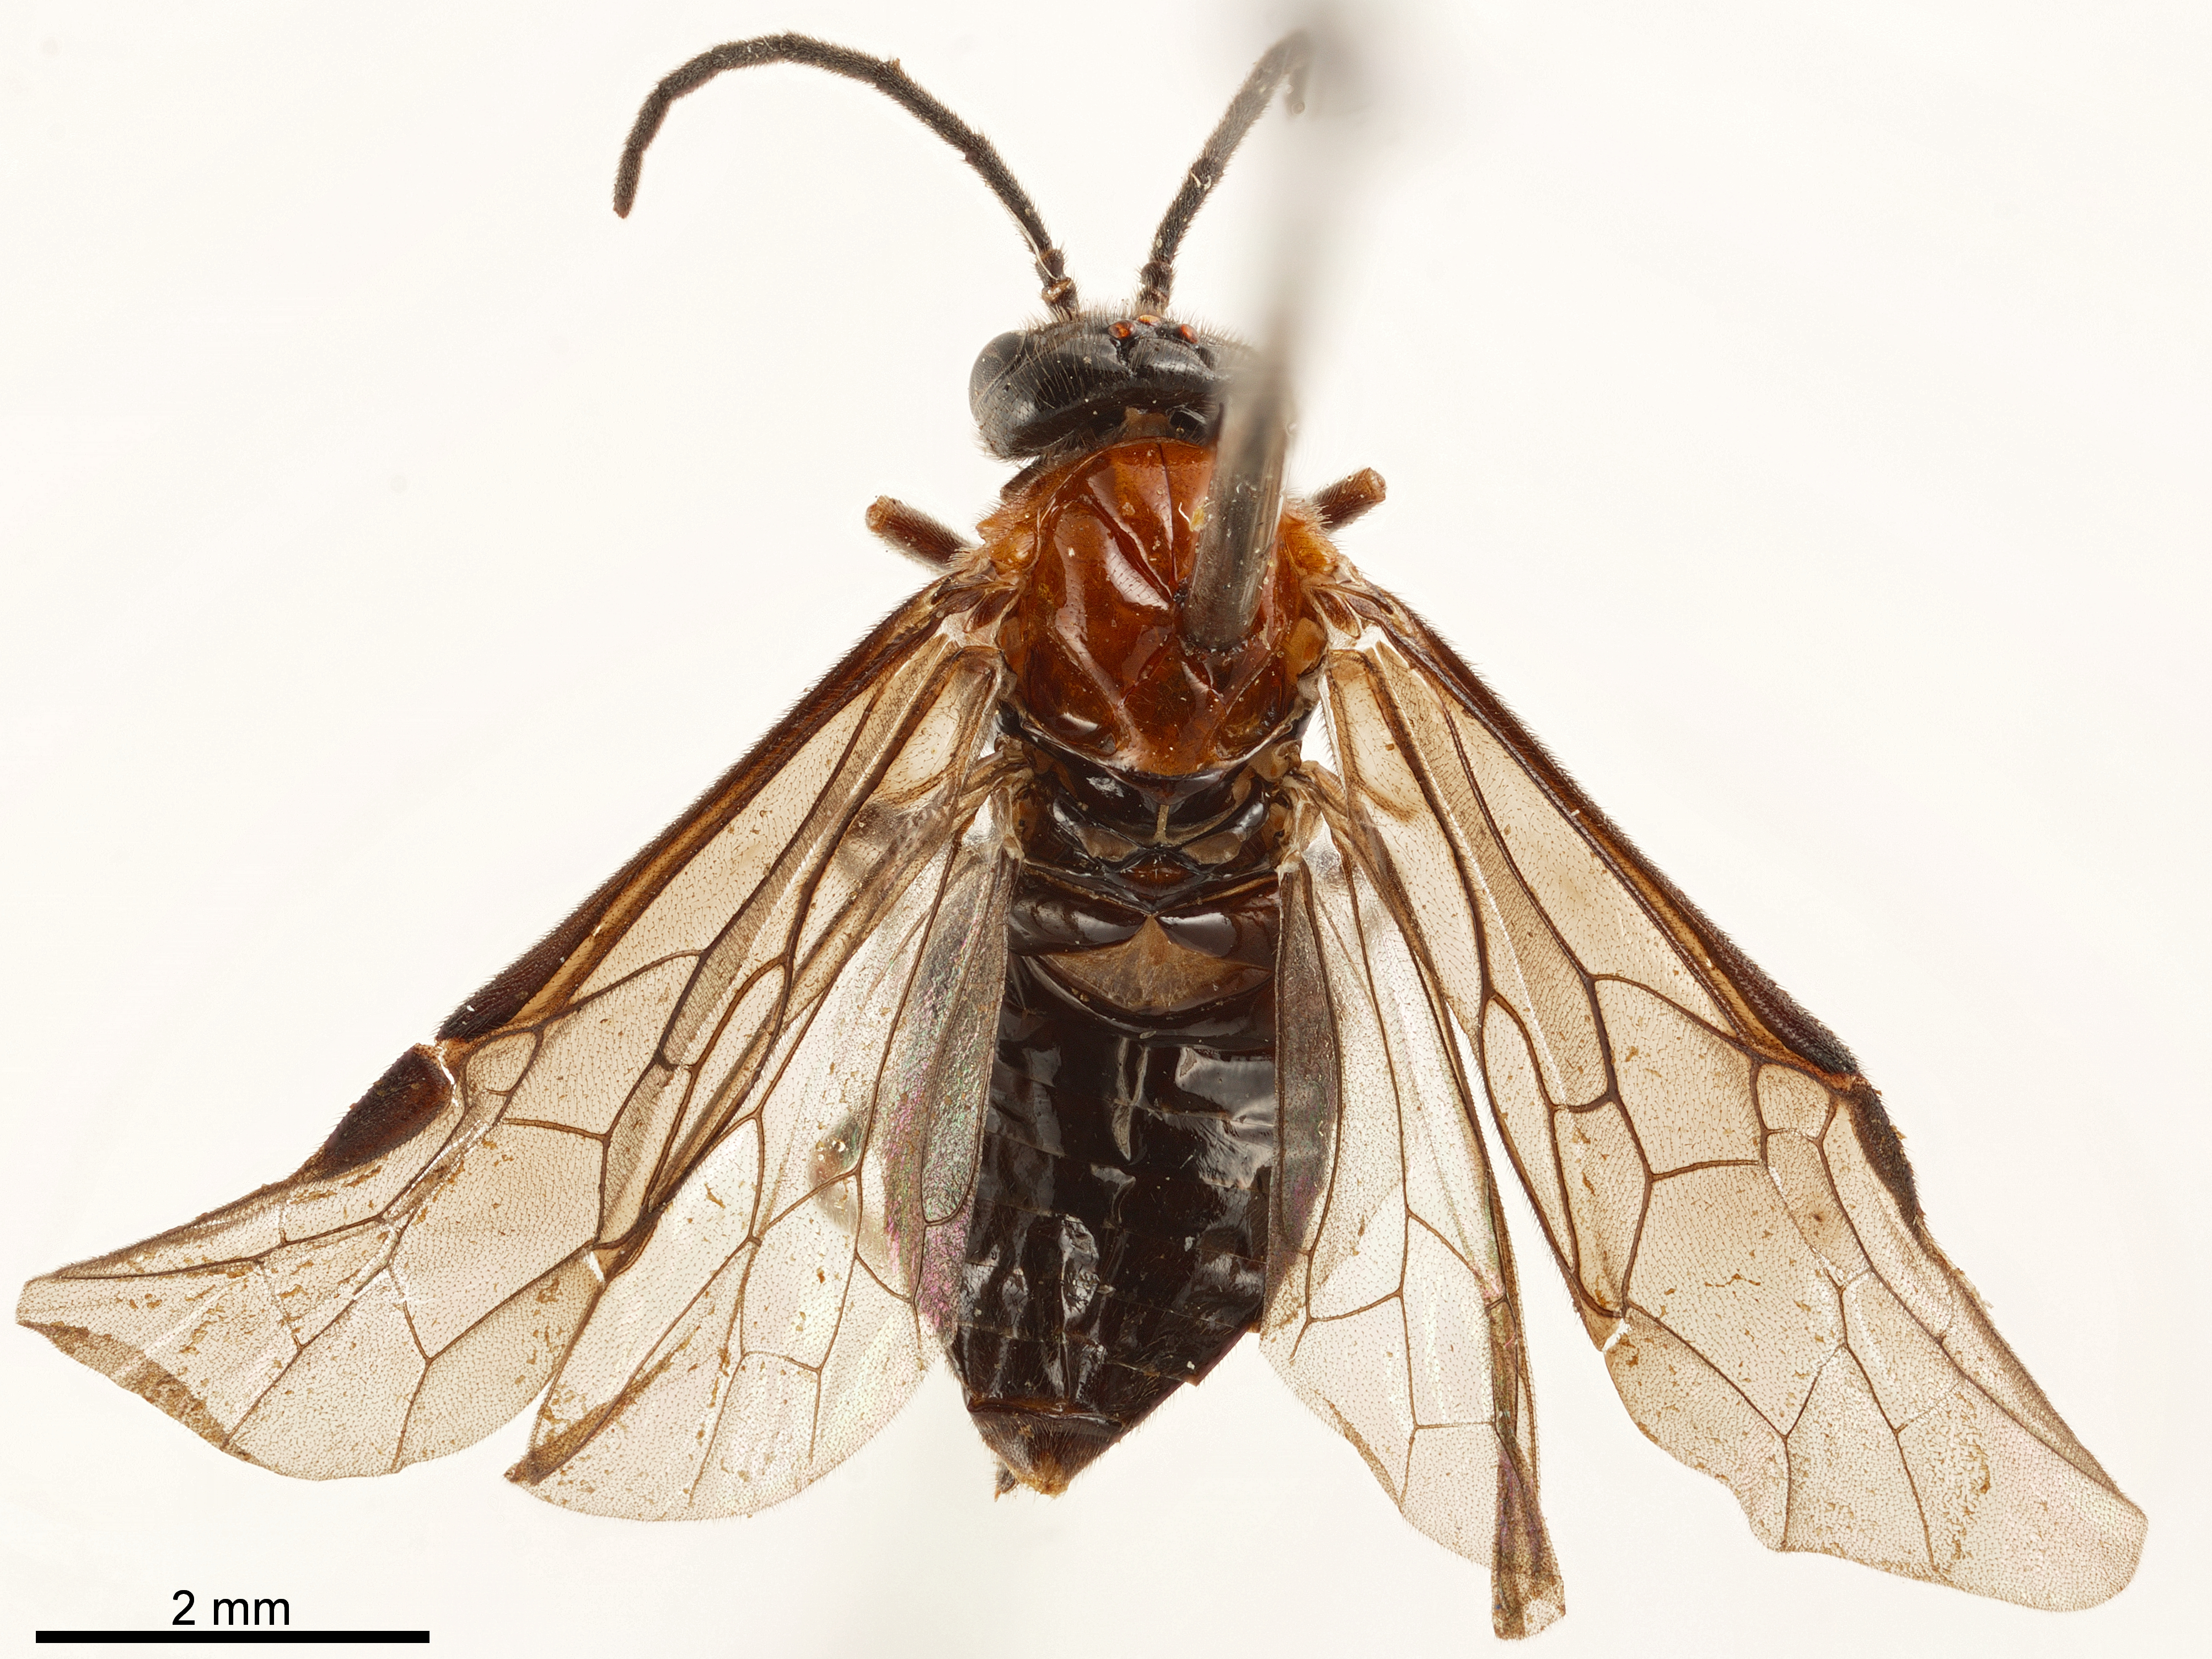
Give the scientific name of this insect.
Davida tenuicornis
